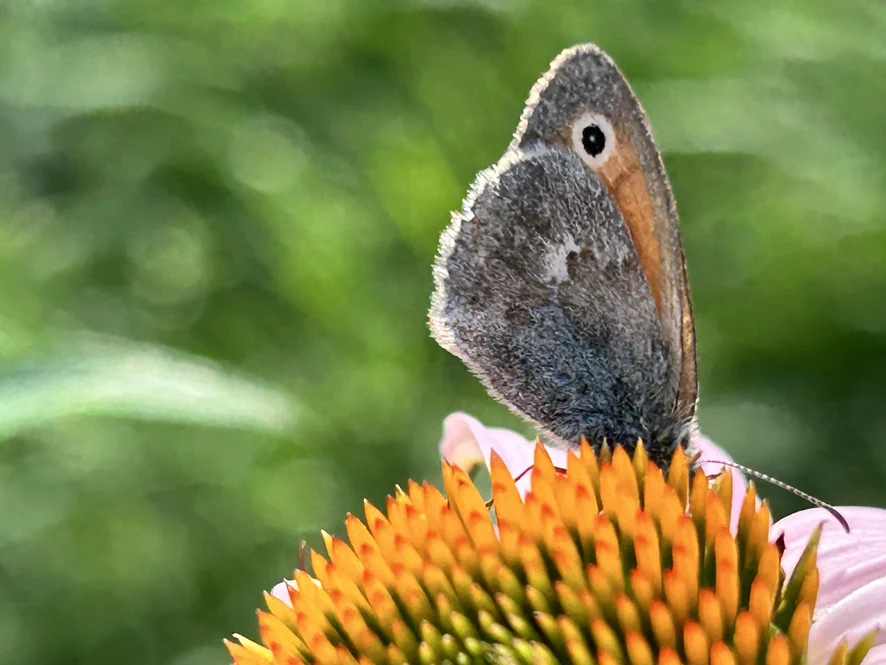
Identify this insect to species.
Coenonympha pamphilus
